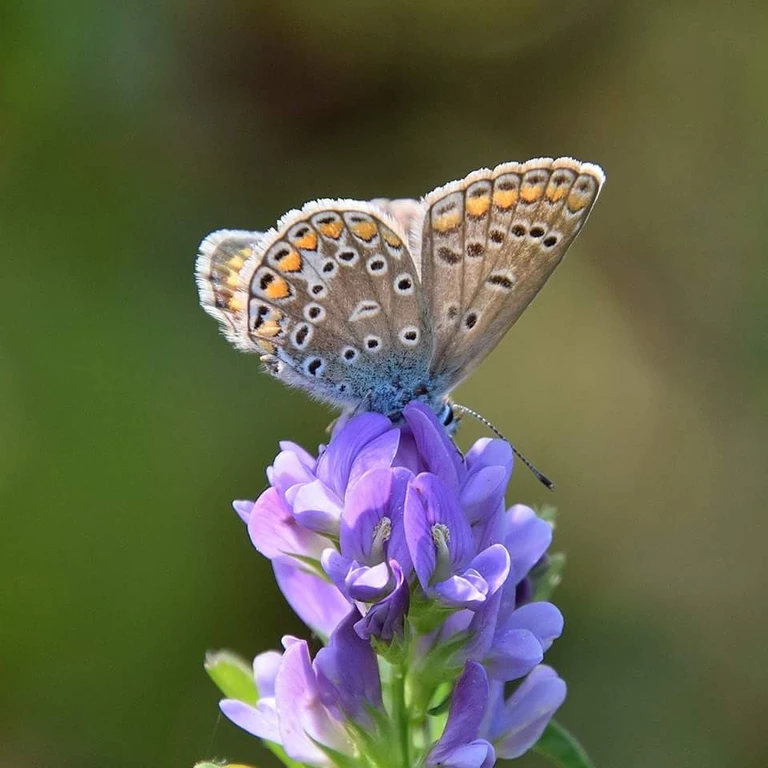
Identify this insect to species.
Polyommatus icarus
